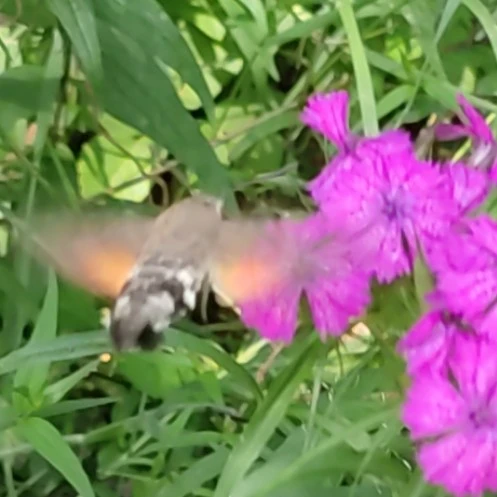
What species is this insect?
Macroglossum stellatarum
